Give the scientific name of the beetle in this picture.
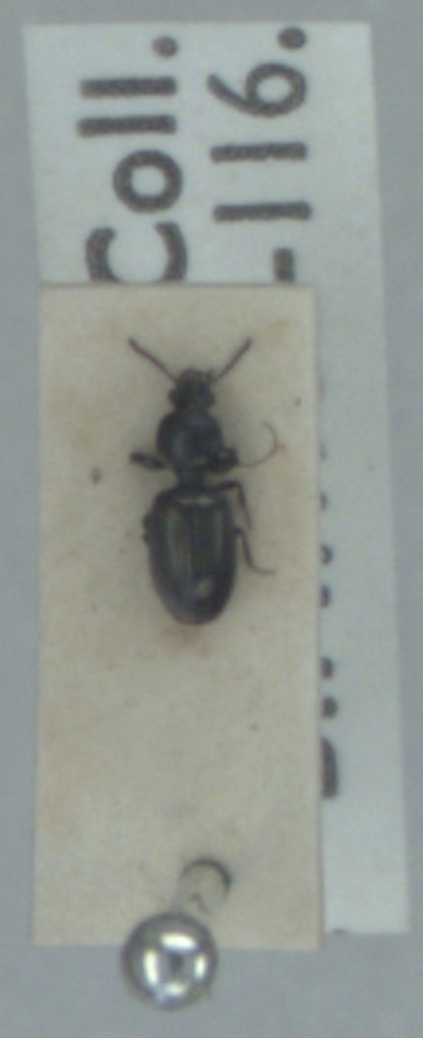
Dyschirius aeneus
